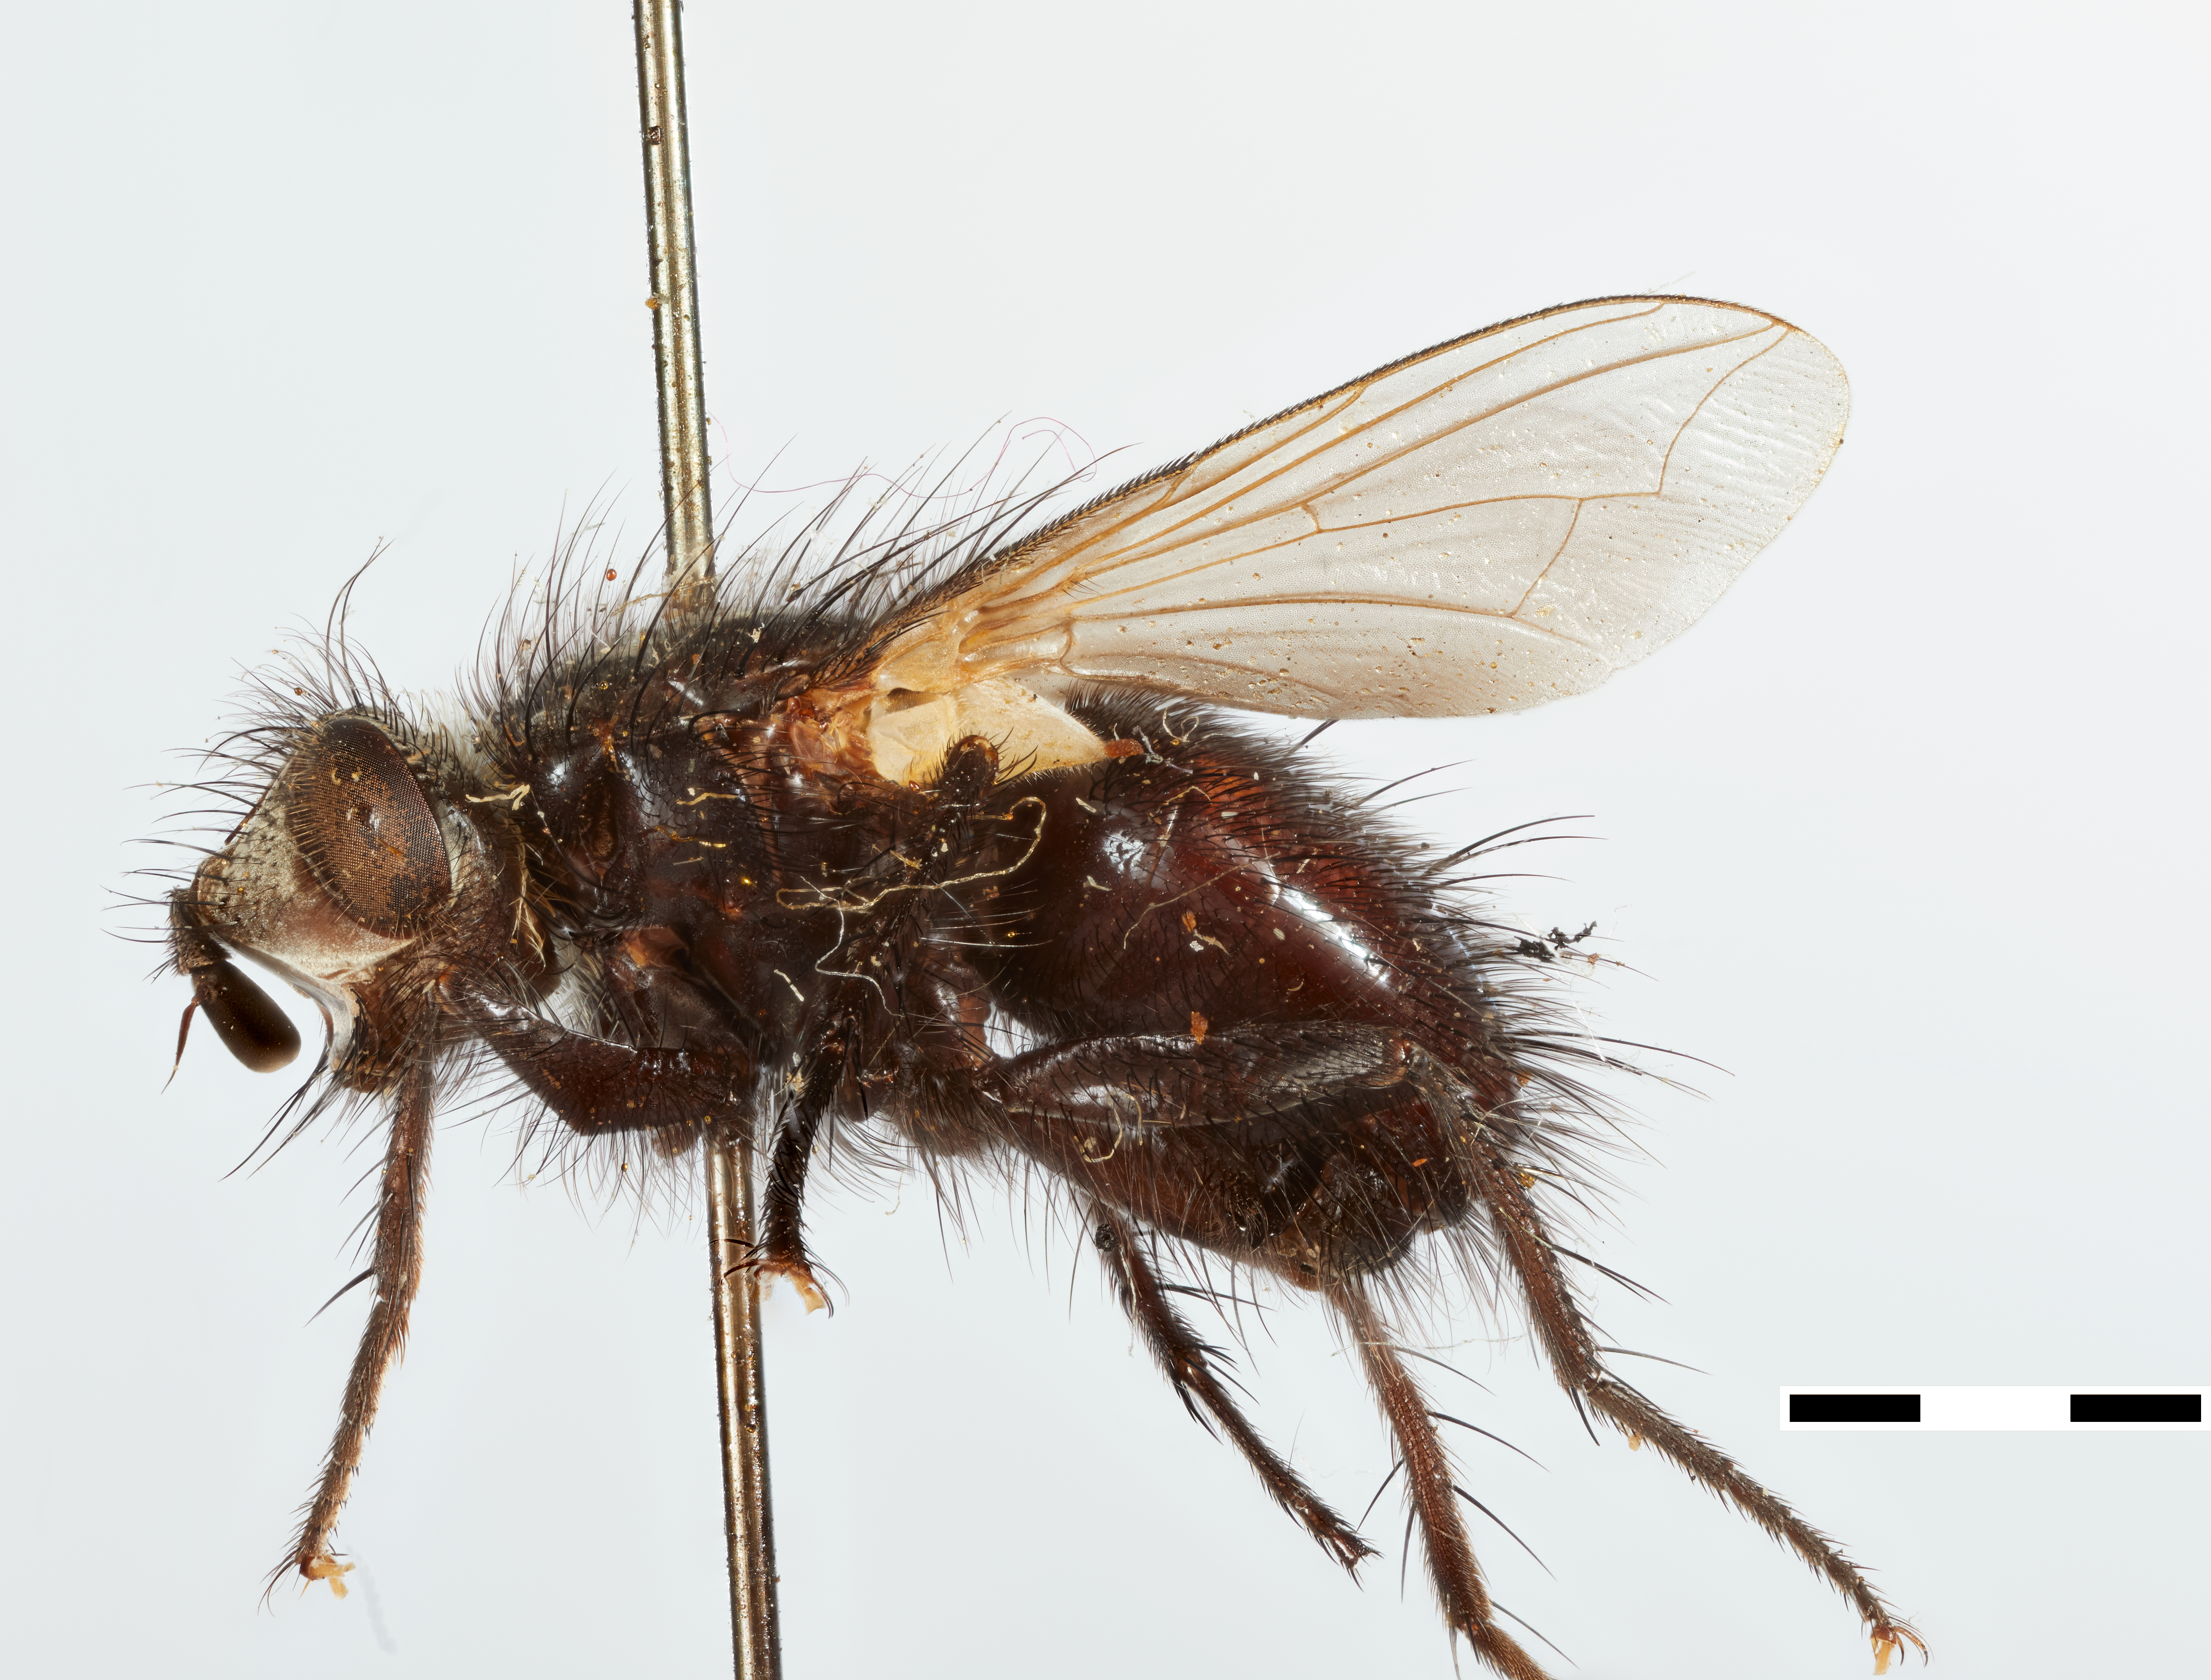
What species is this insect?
Okanagania hirta
